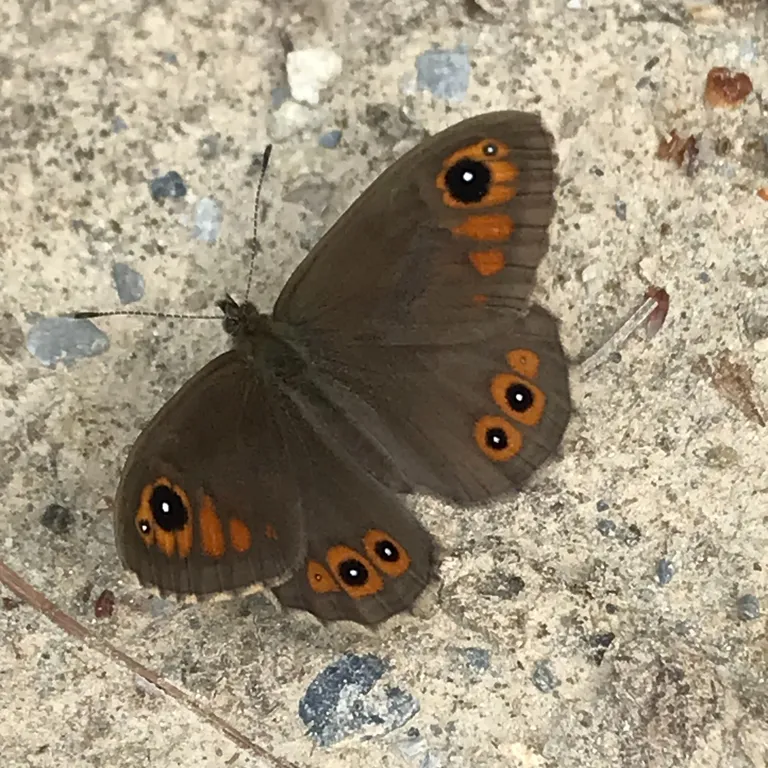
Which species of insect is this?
Lasiommata maera (also Pararge maera)
